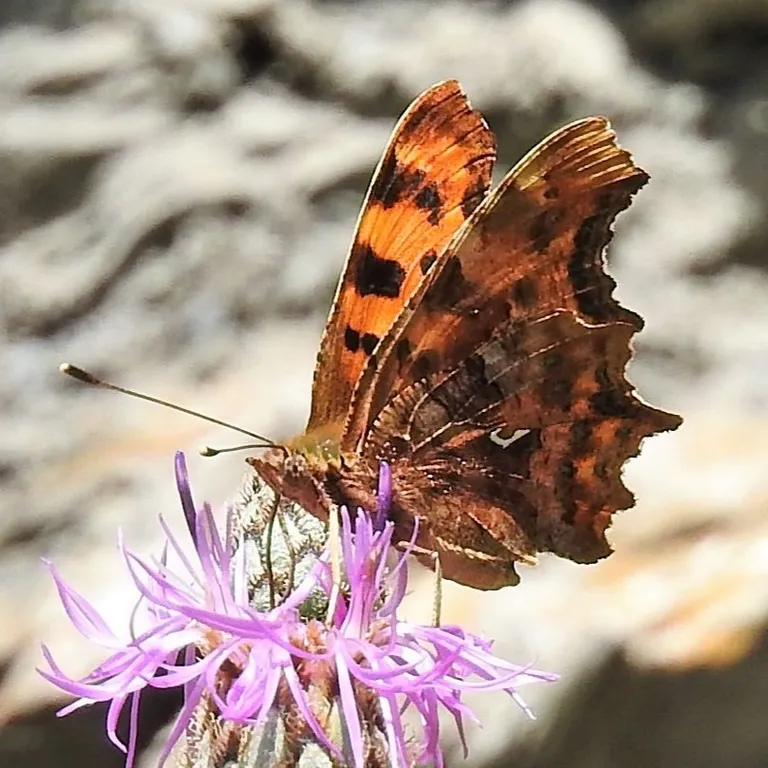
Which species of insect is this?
Polygonia c-album
